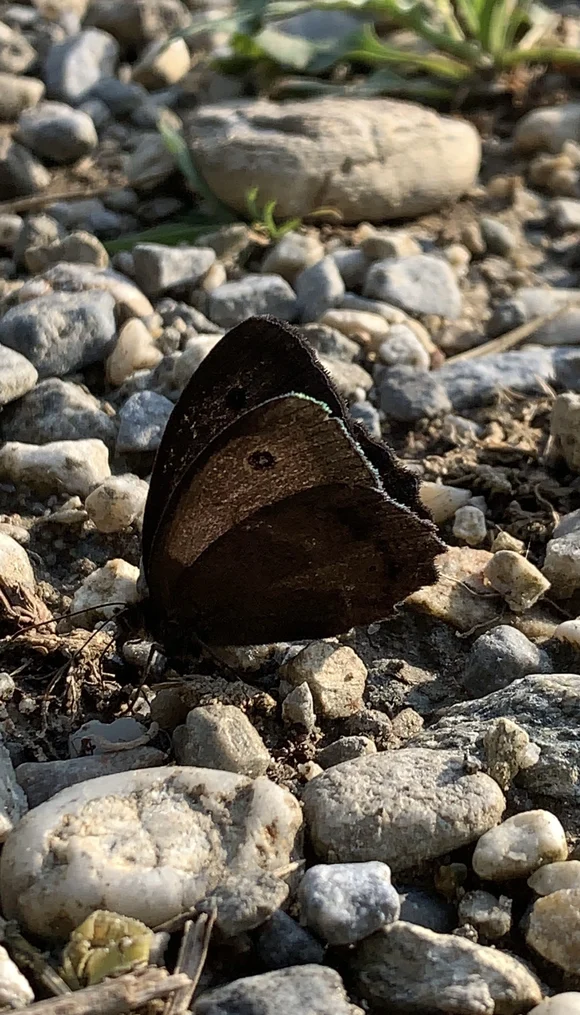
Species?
Minois dryas
